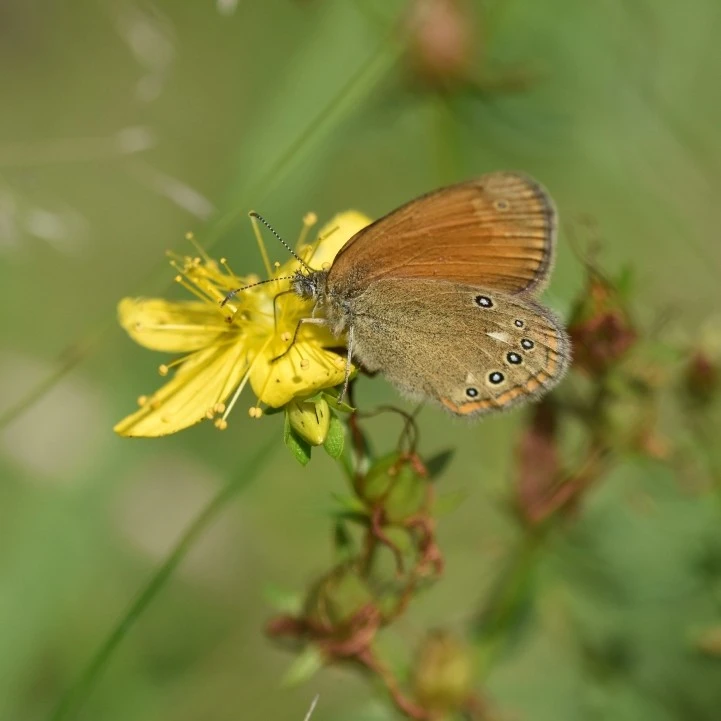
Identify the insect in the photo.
Coenonympha glycerion (also Coenonympha iphis)
